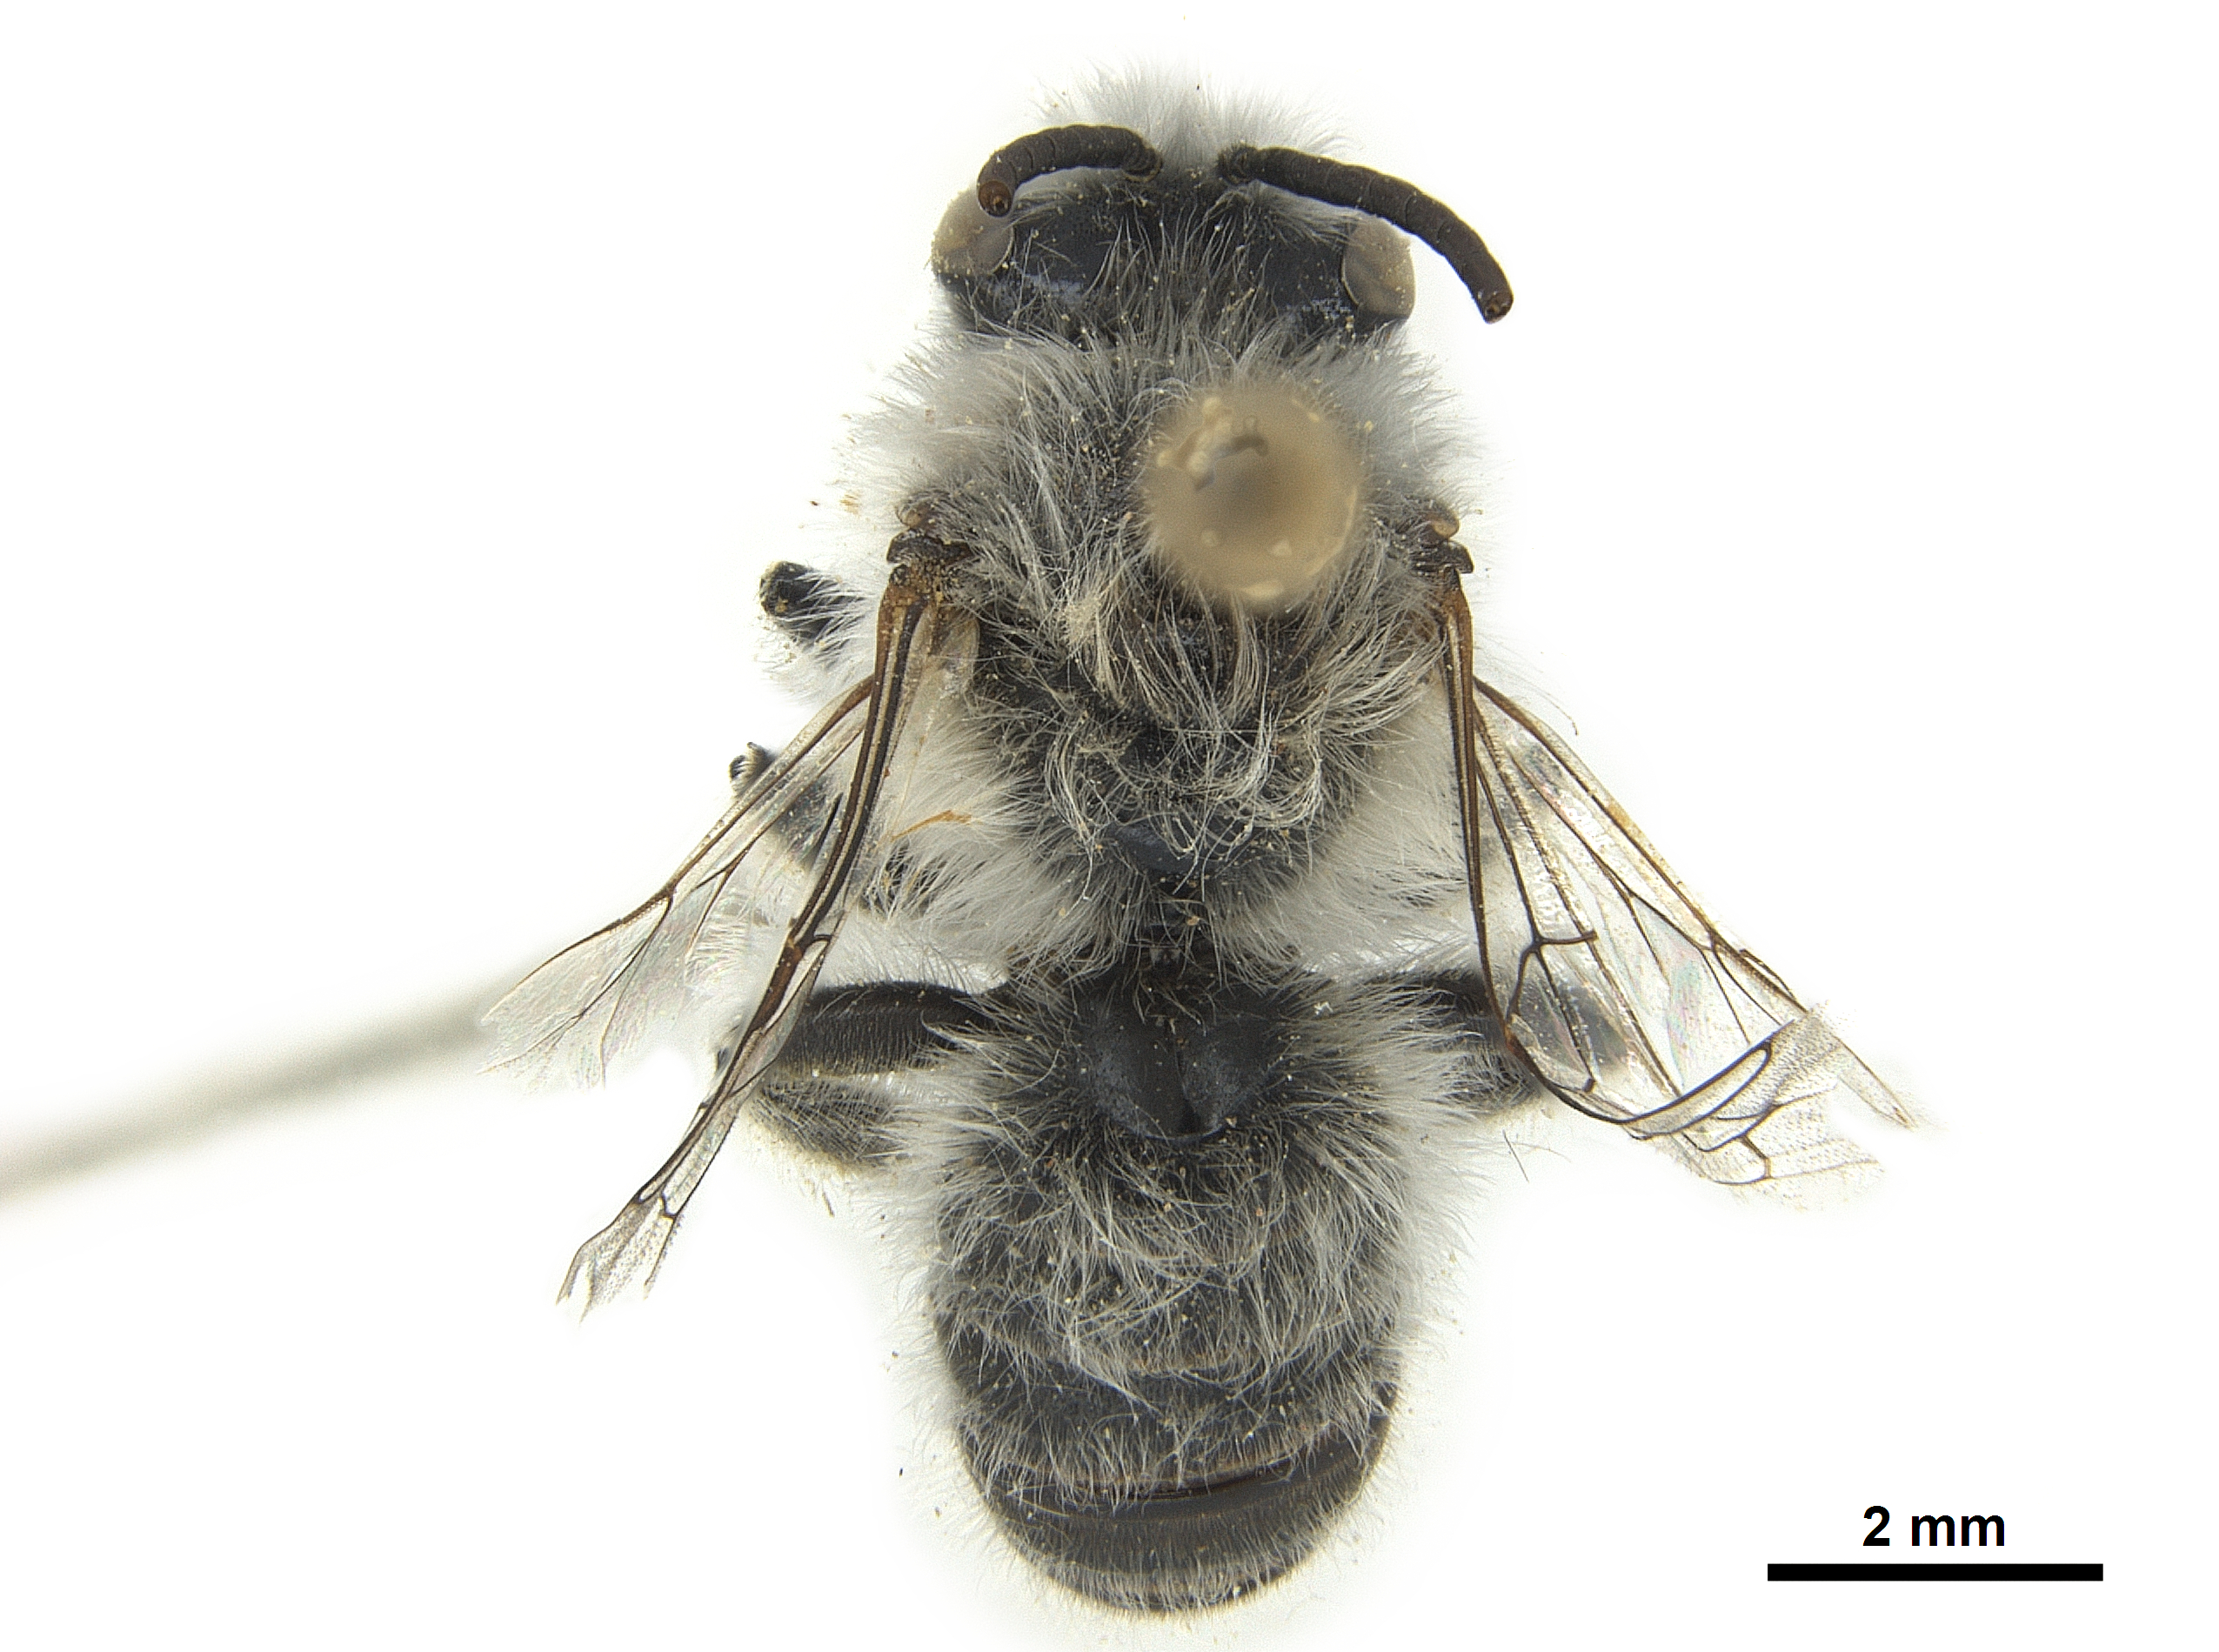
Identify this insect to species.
Ancylandrena larreae
